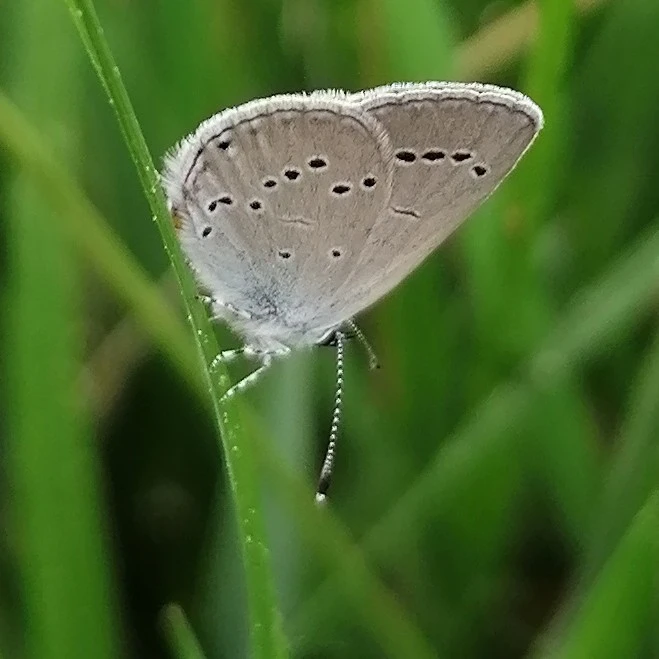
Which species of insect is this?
Cupido minimus
